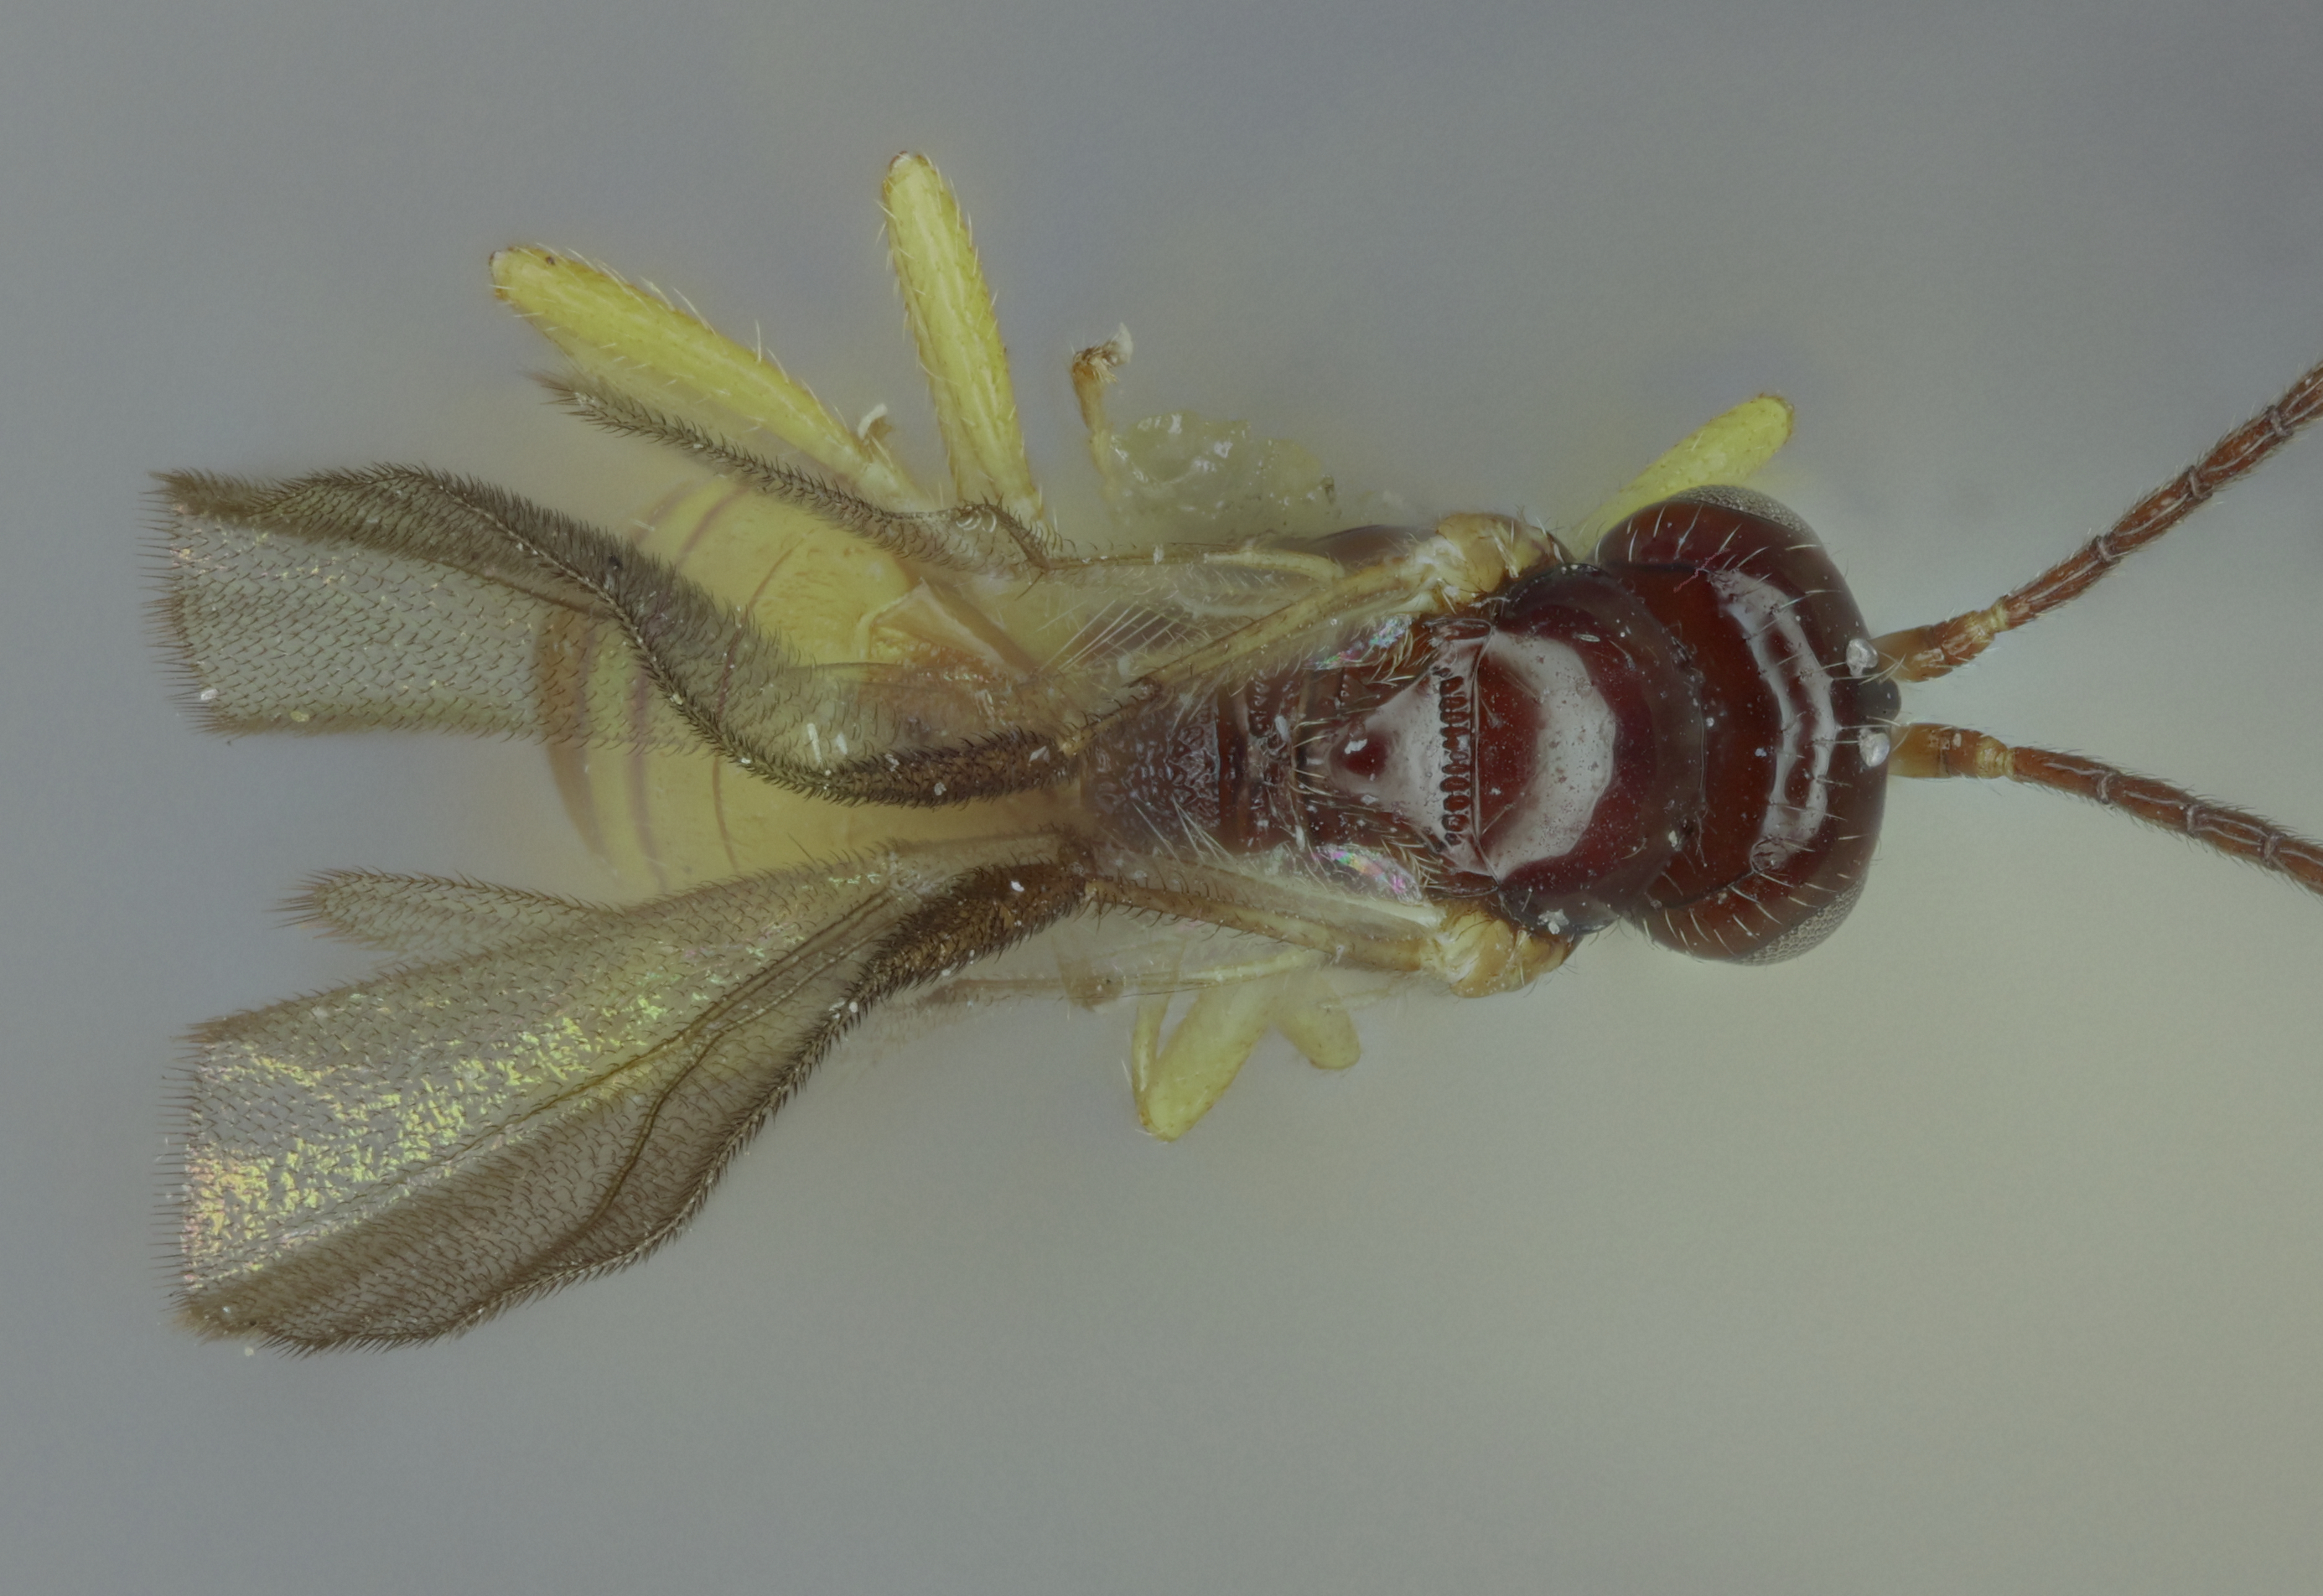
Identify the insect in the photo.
Opius adductus
